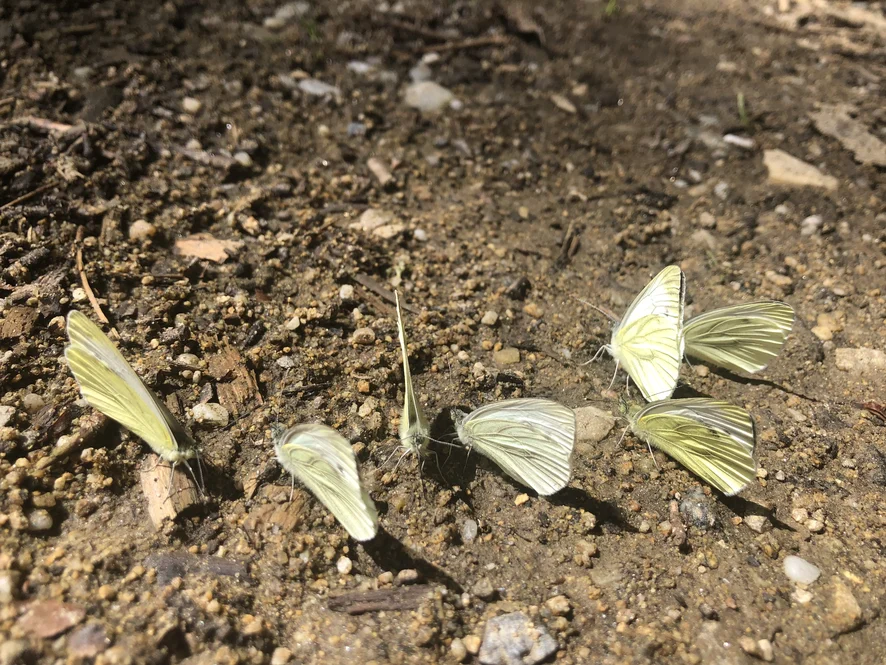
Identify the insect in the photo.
Pieris napi
